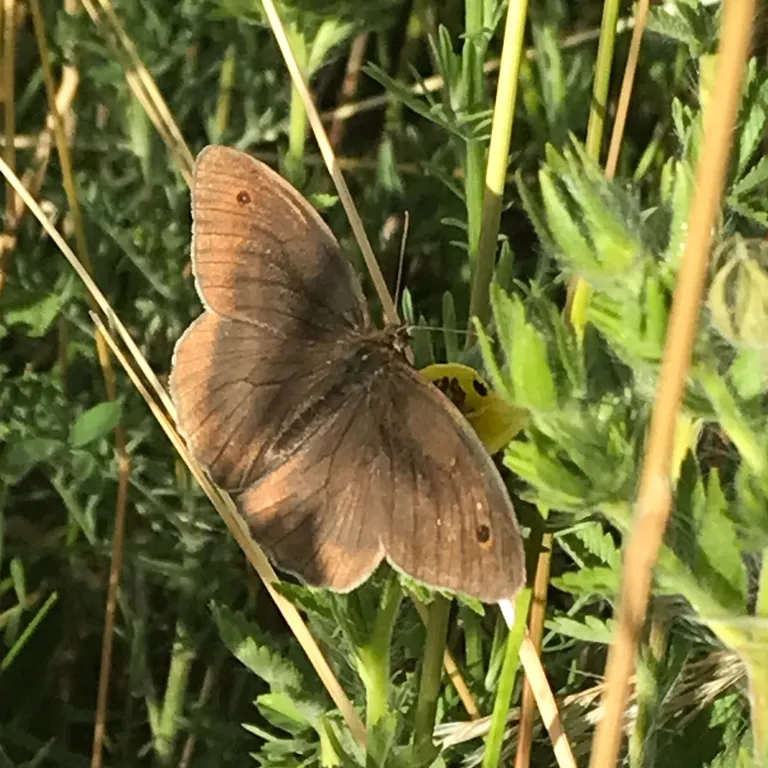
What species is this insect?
Maniola jurtina
